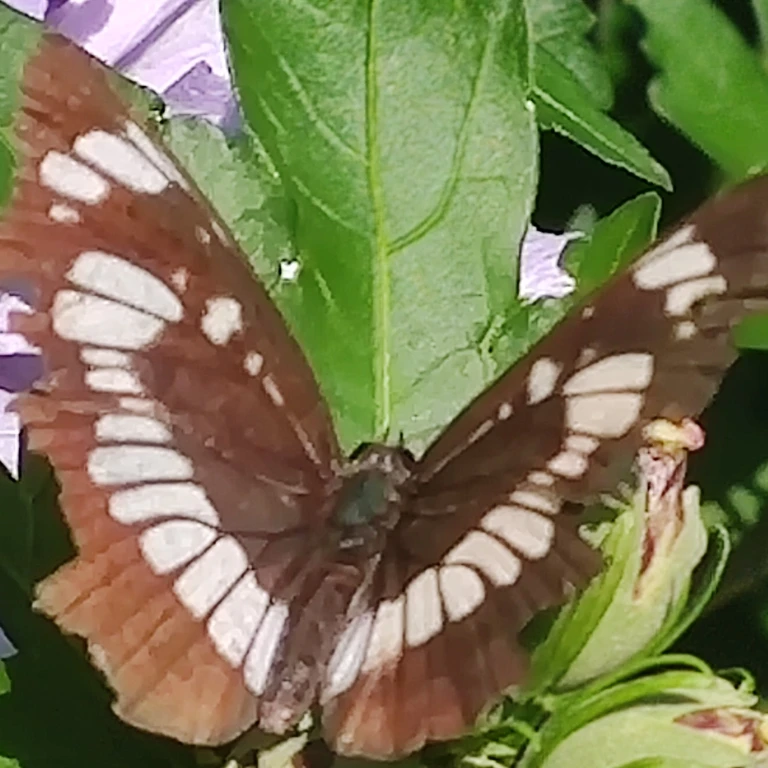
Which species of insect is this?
Neptis rivularis
